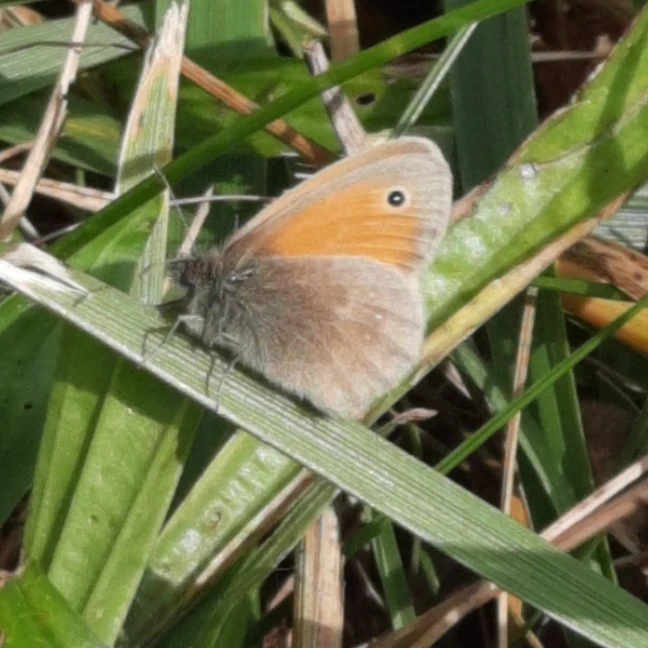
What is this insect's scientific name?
Coenonympha pamphilus
